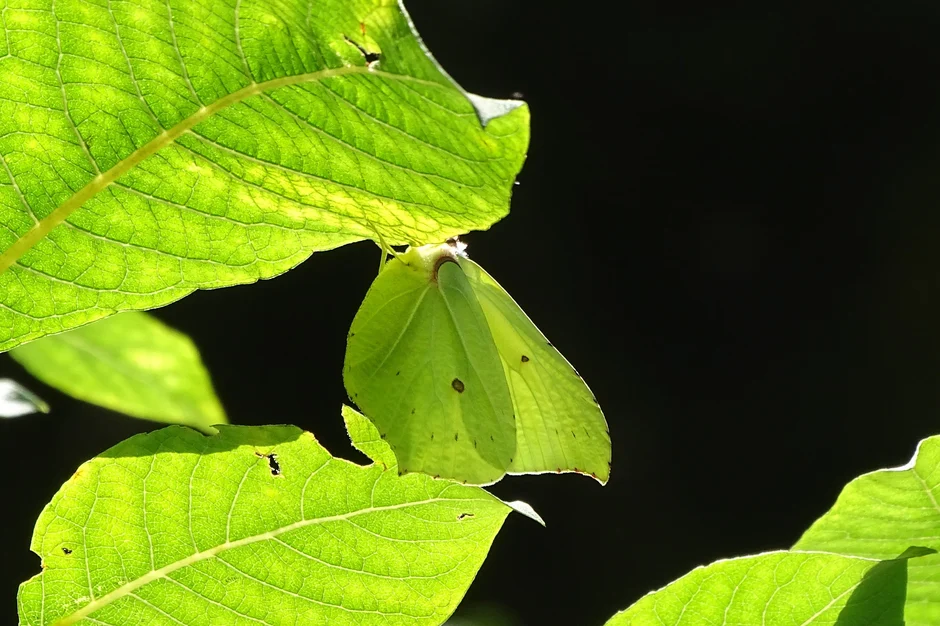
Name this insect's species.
Gonepteryx rhamni
